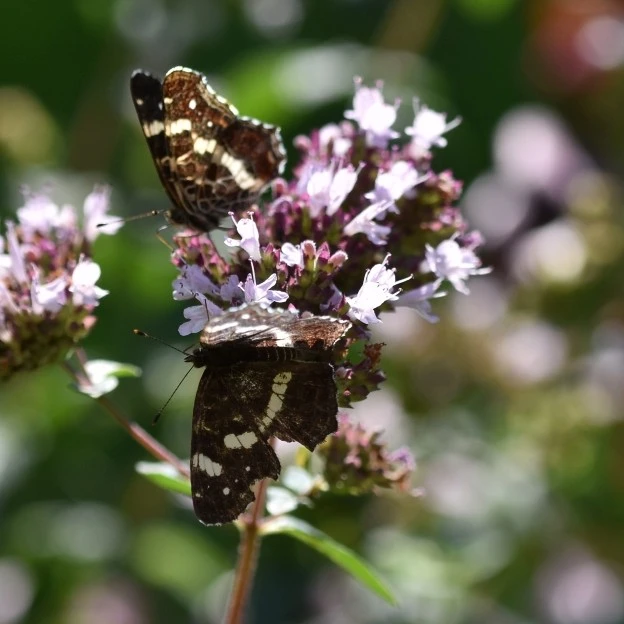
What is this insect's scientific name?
Araschnia levana
